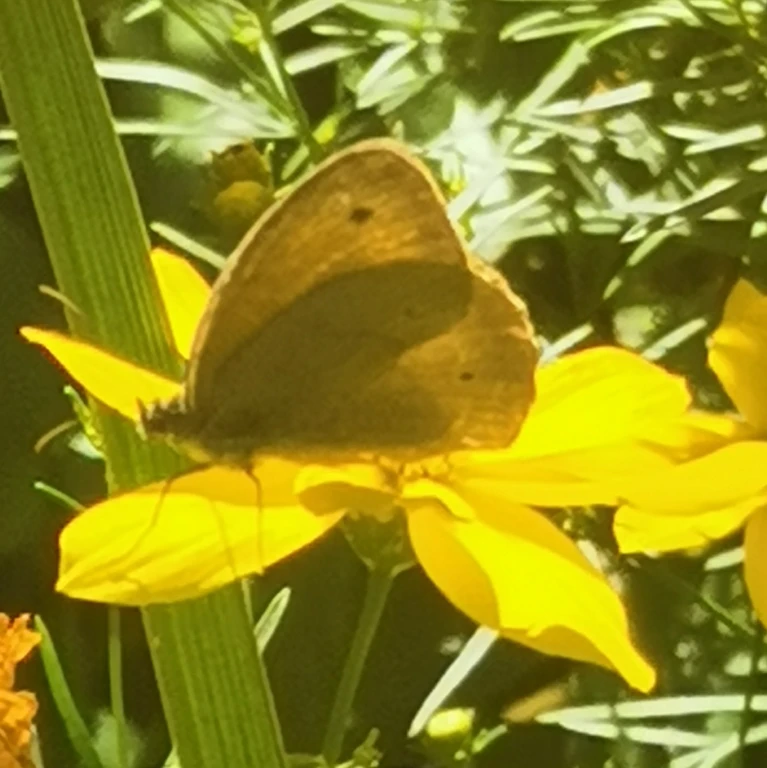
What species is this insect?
Maniola jurtina
